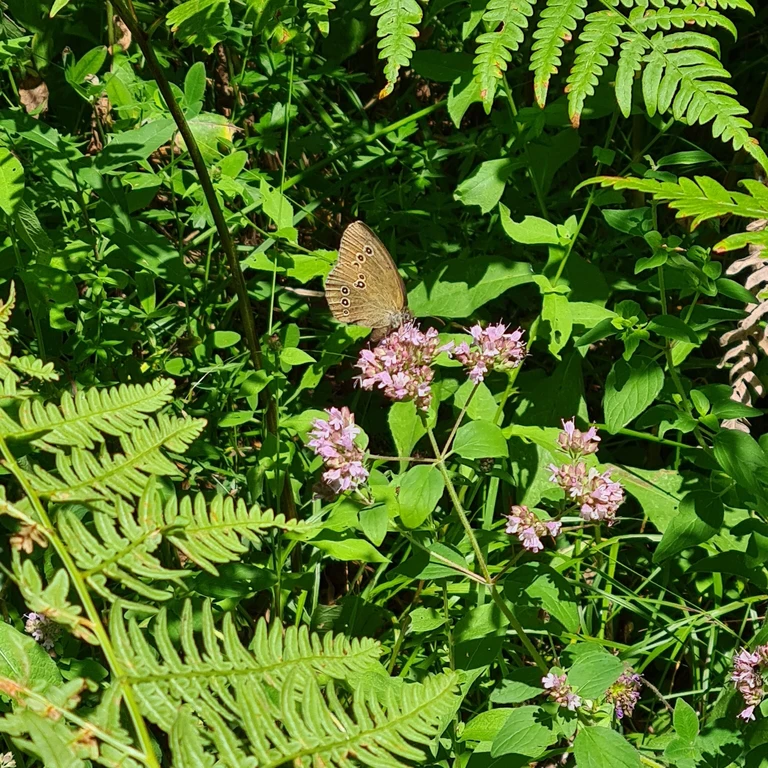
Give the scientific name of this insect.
Aphantopus hyperantus
